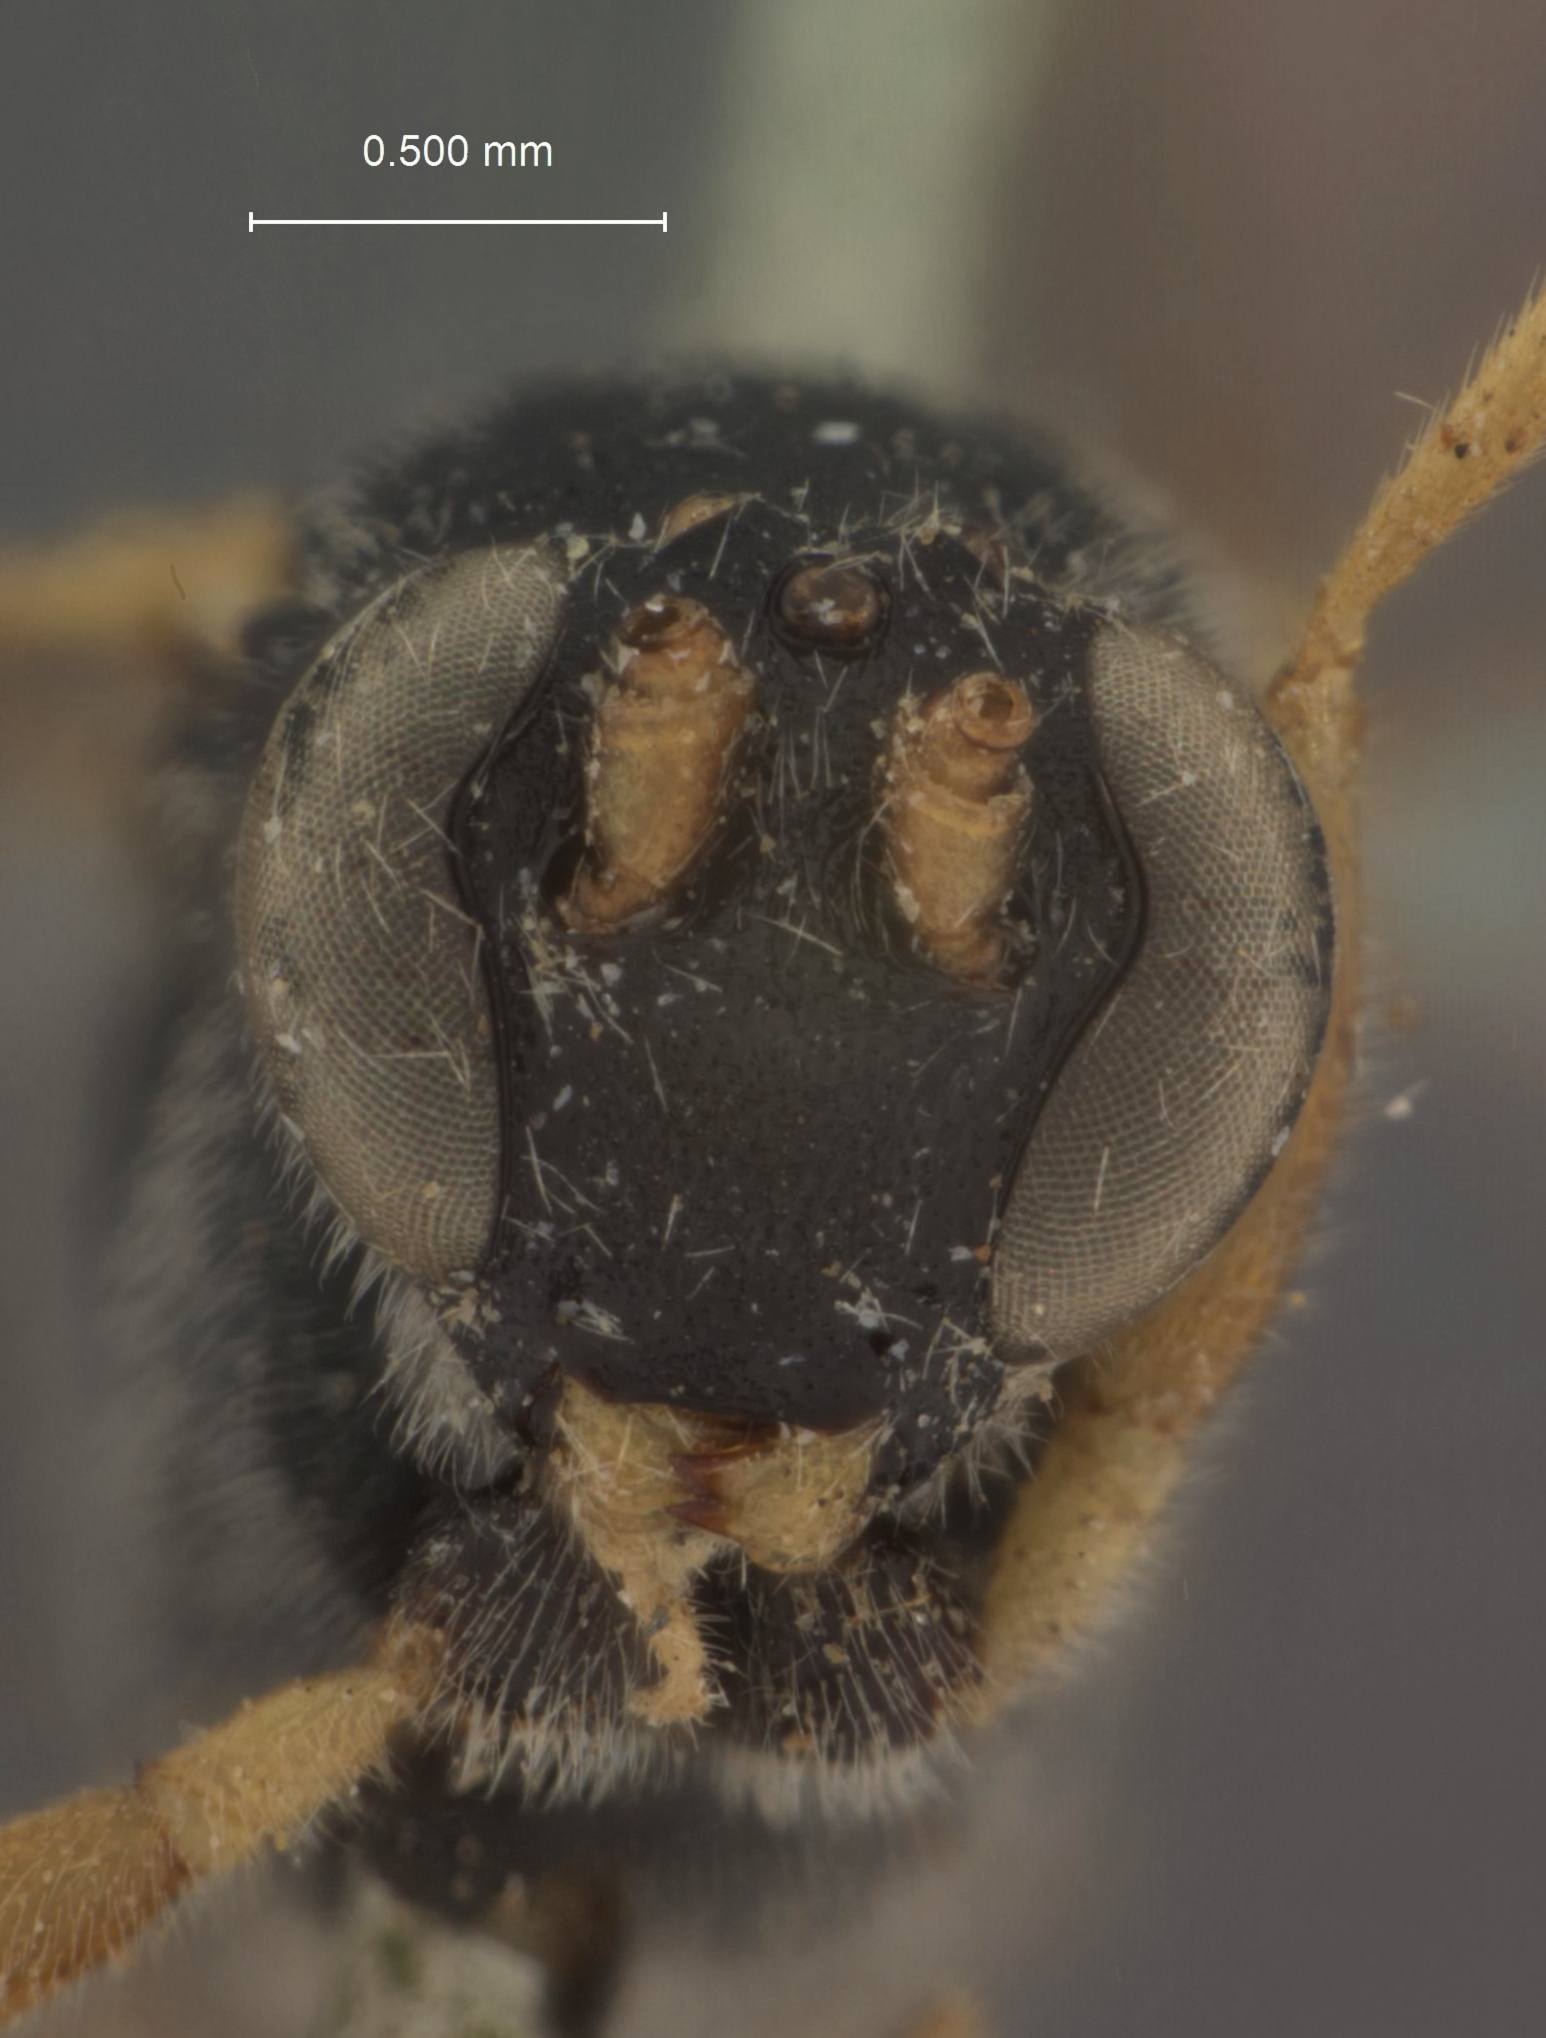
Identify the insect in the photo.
Charops tibialis
